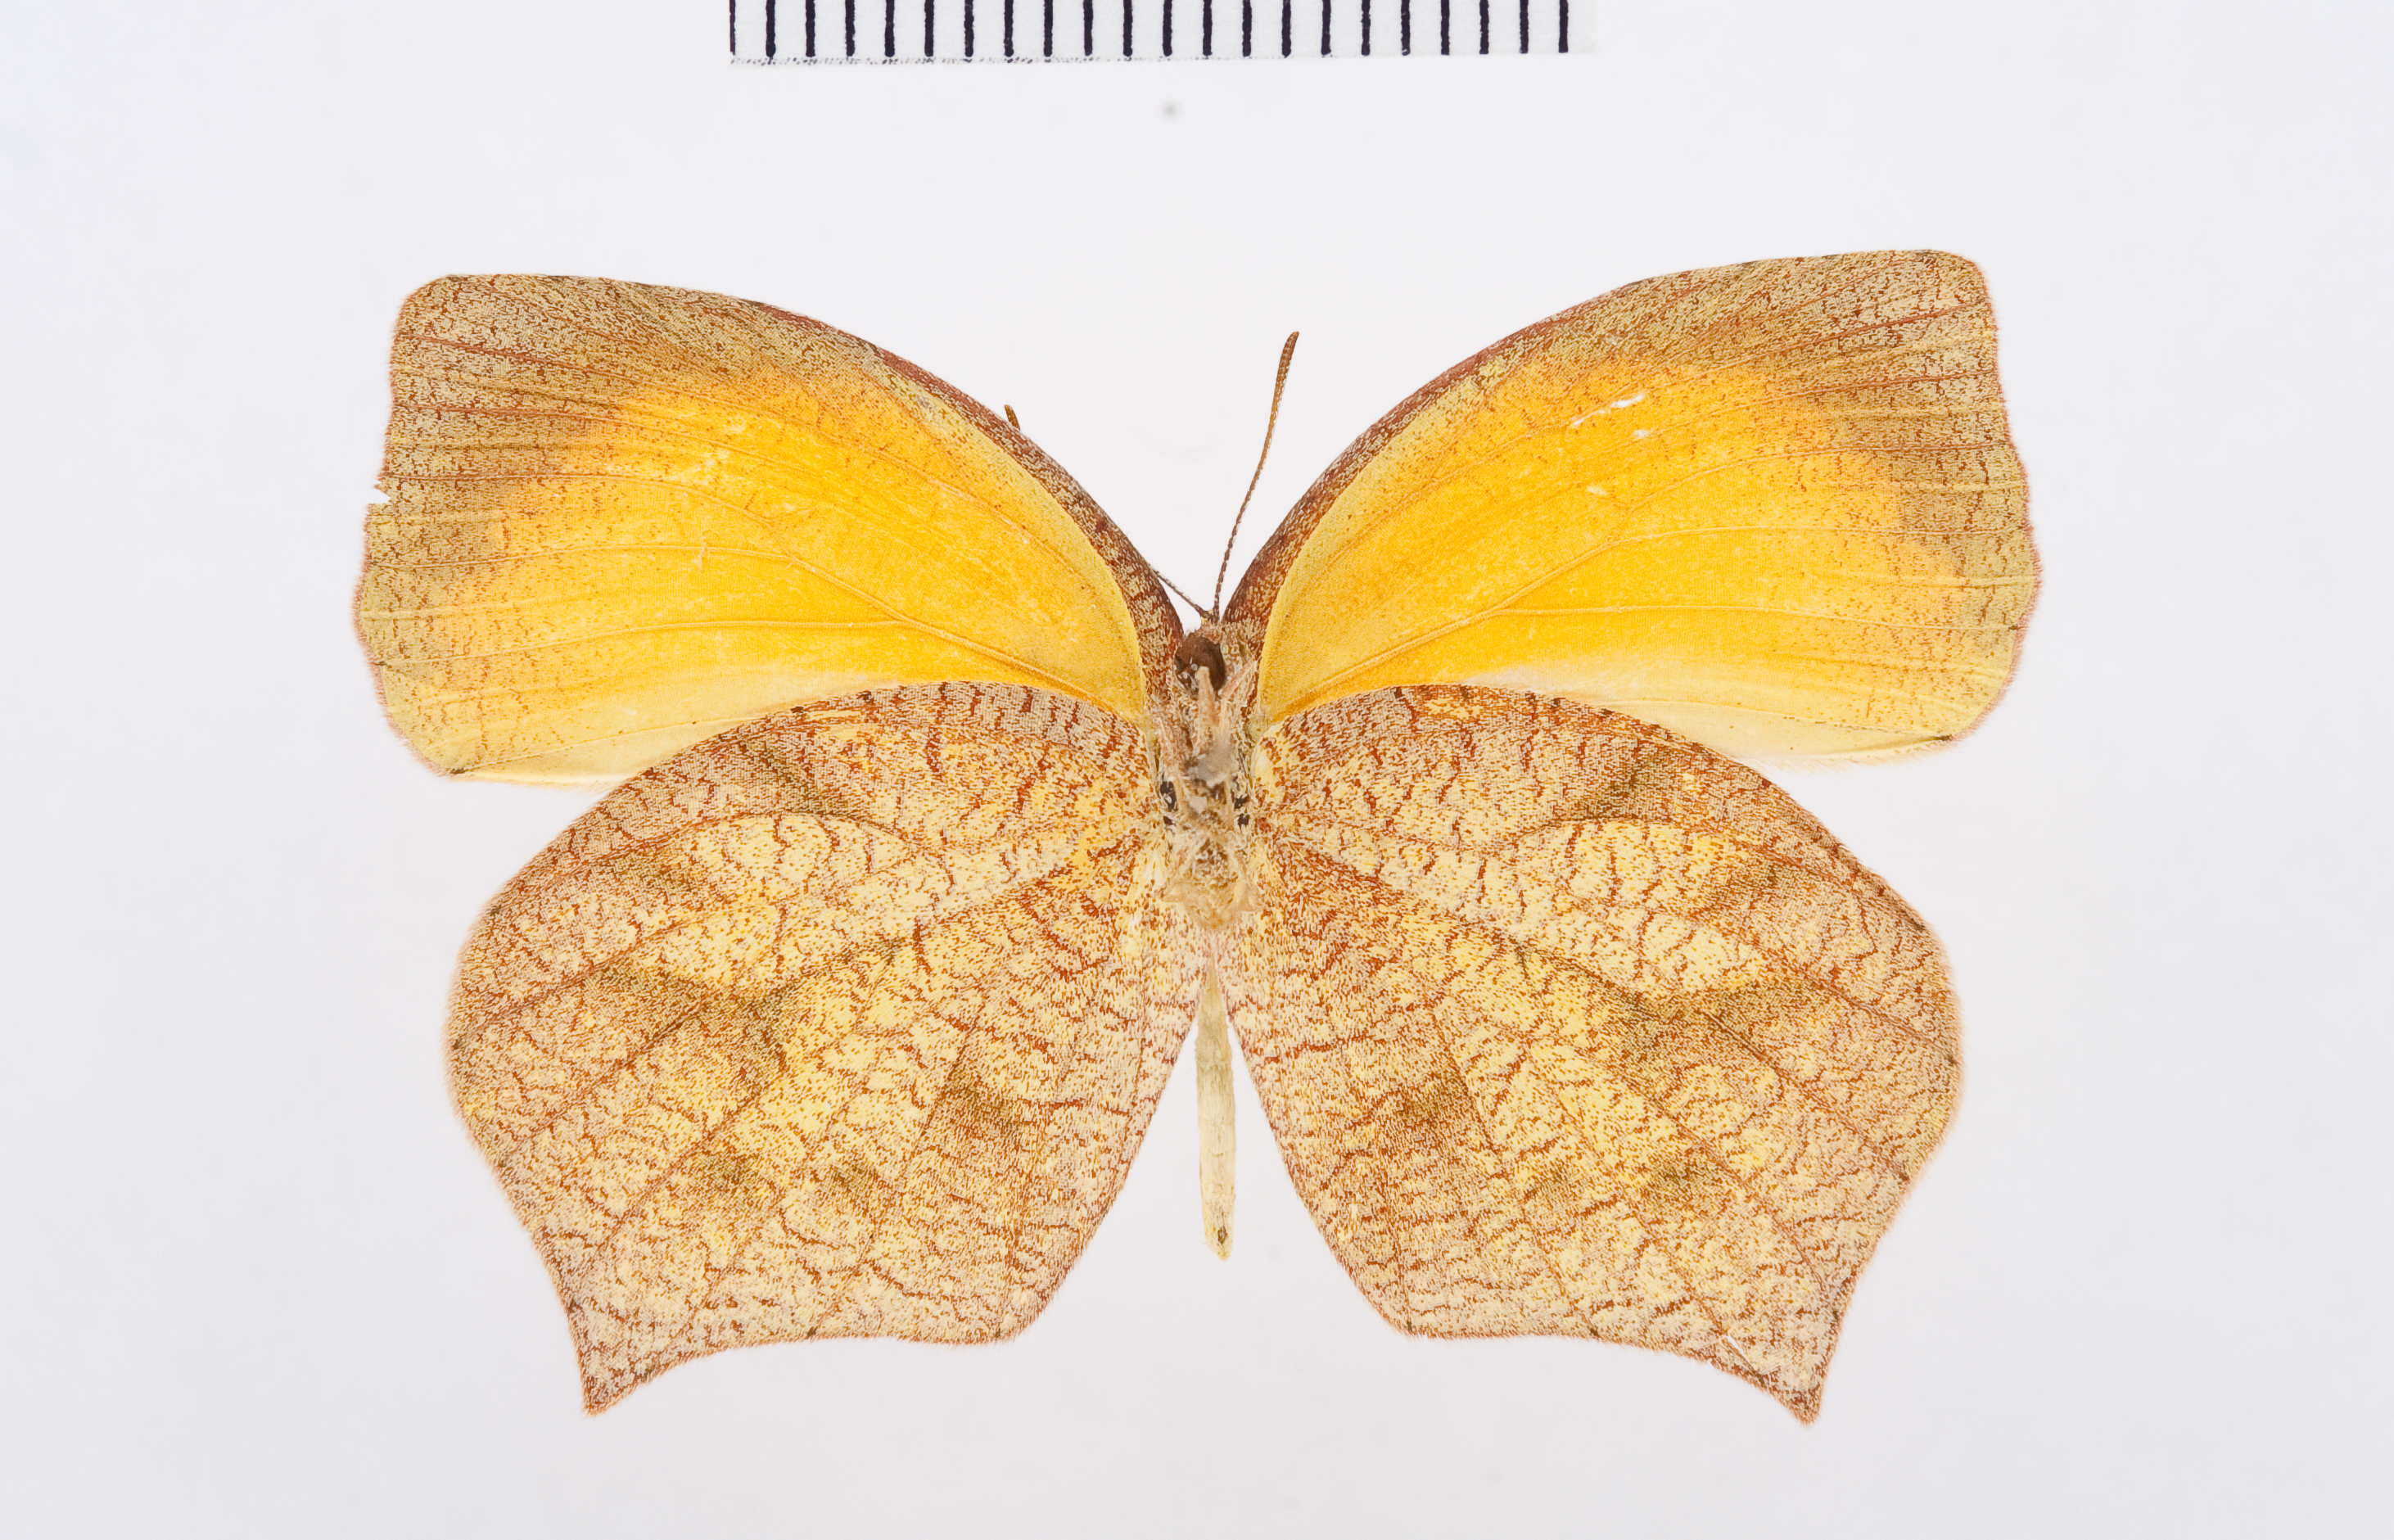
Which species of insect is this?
Pyrisitia proterpia
